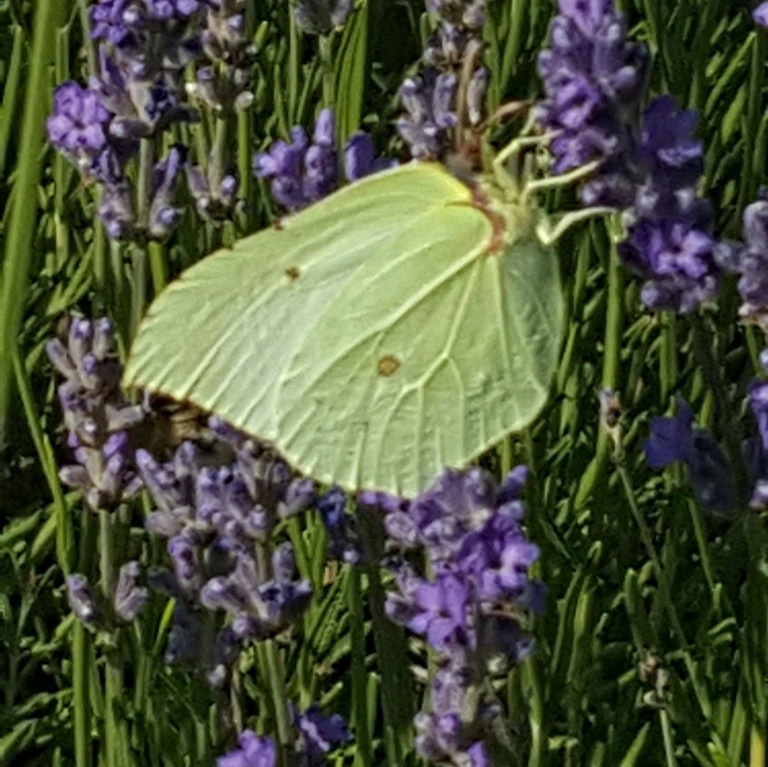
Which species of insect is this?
Gonepteryx rhamni
